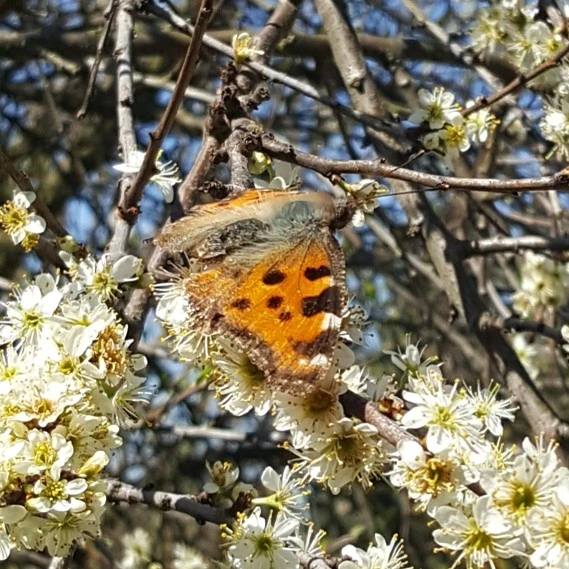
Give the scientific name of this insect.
Nymphalis polychloros
